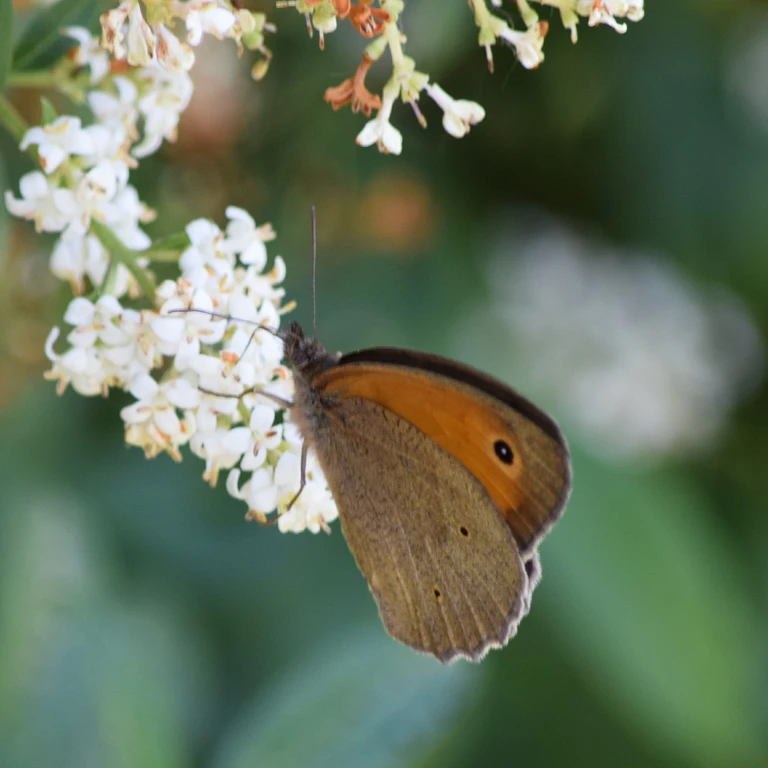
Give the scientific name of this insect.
Maniola jurtina
